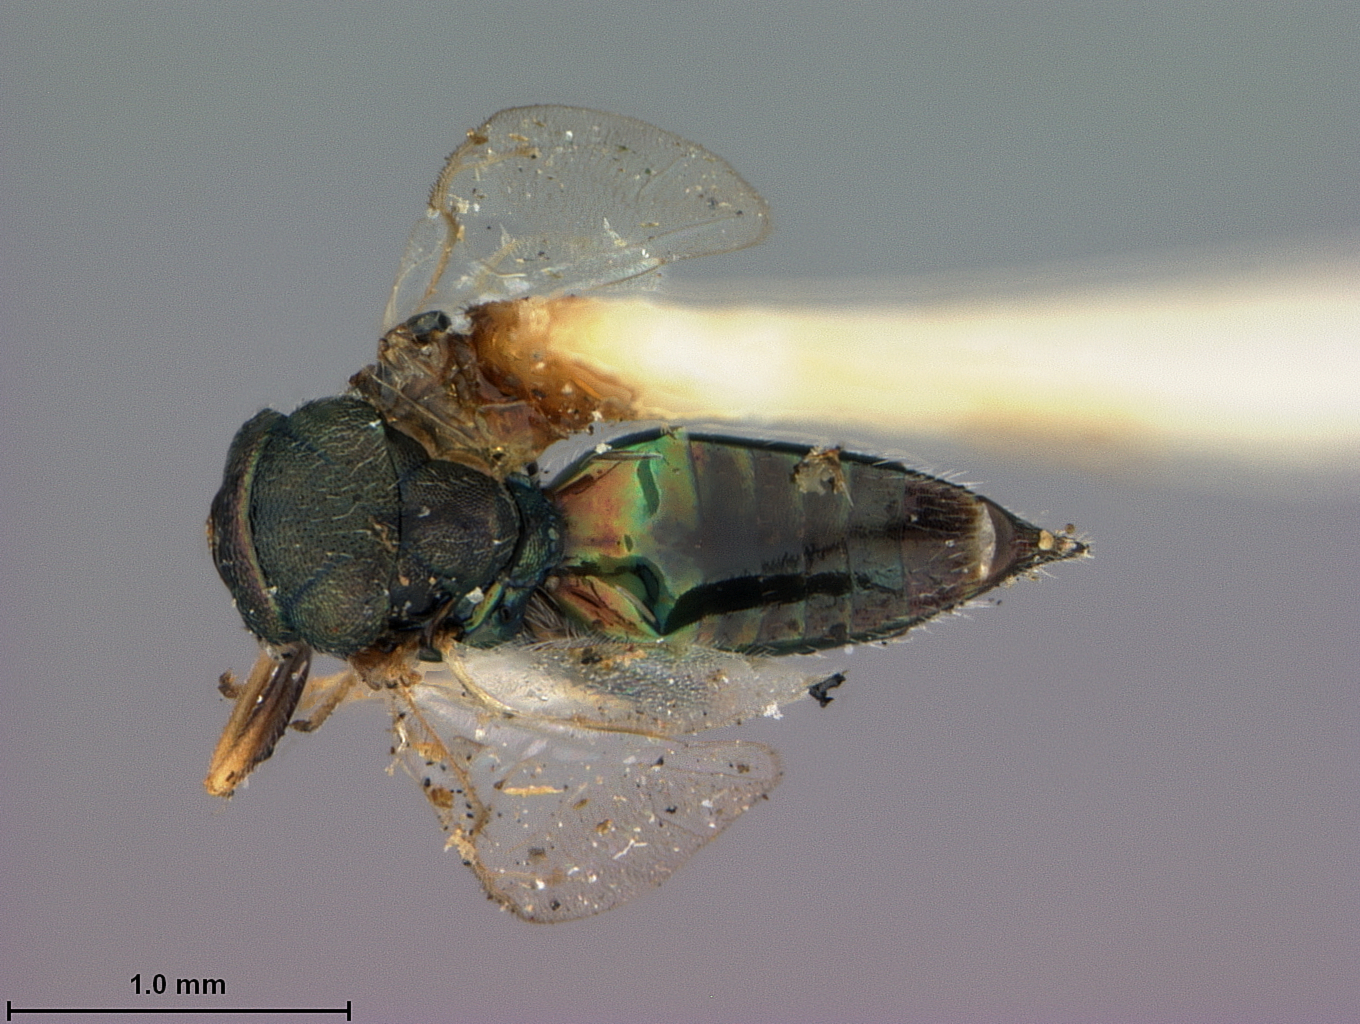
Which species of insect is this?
Catolaccus cerealellae
